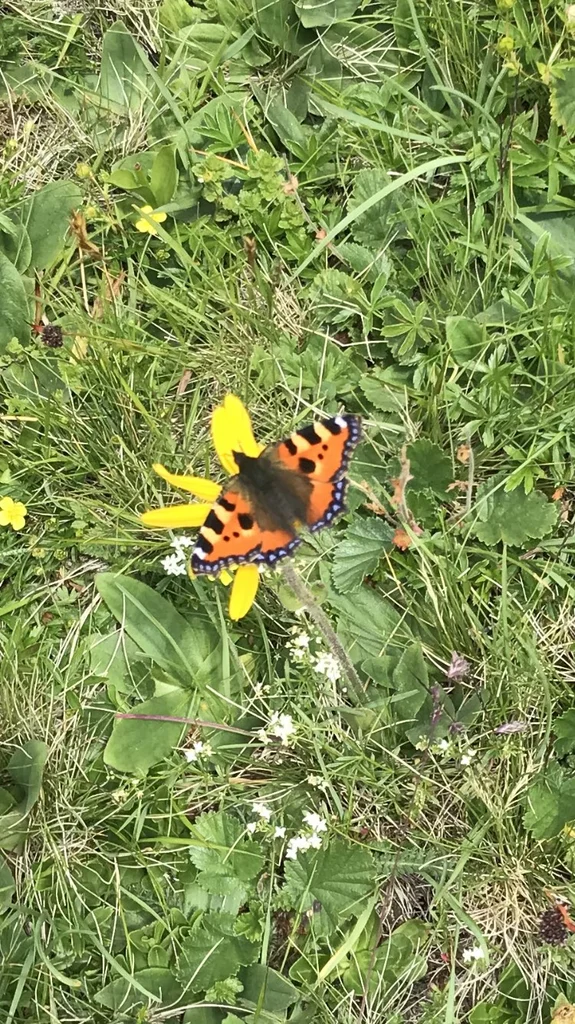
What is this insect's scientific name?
Aglais urticae
